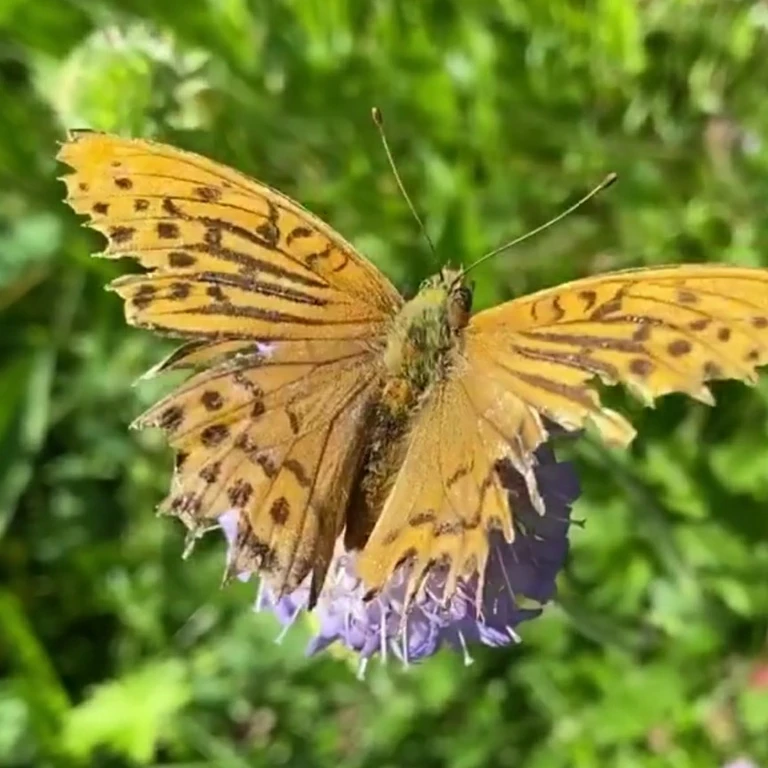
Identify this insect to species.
Argynnis paphia
